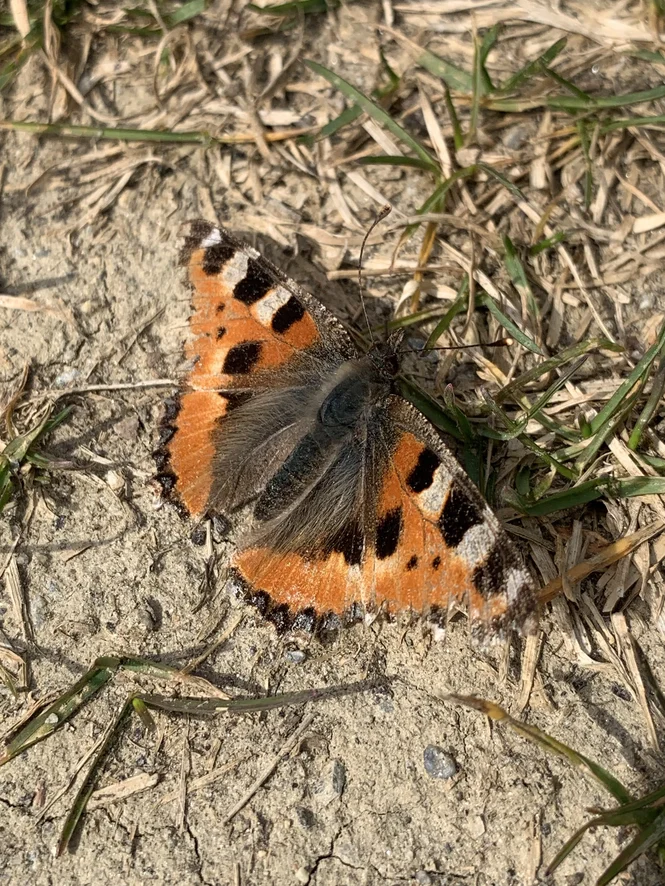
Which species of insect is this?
Aglais urticae
